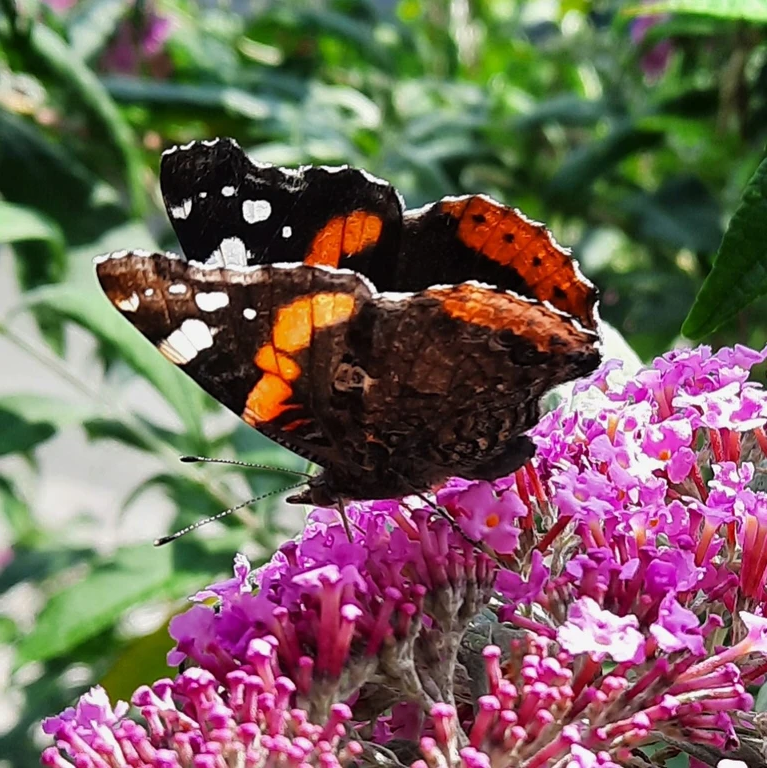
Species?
Vanessa atalanta
